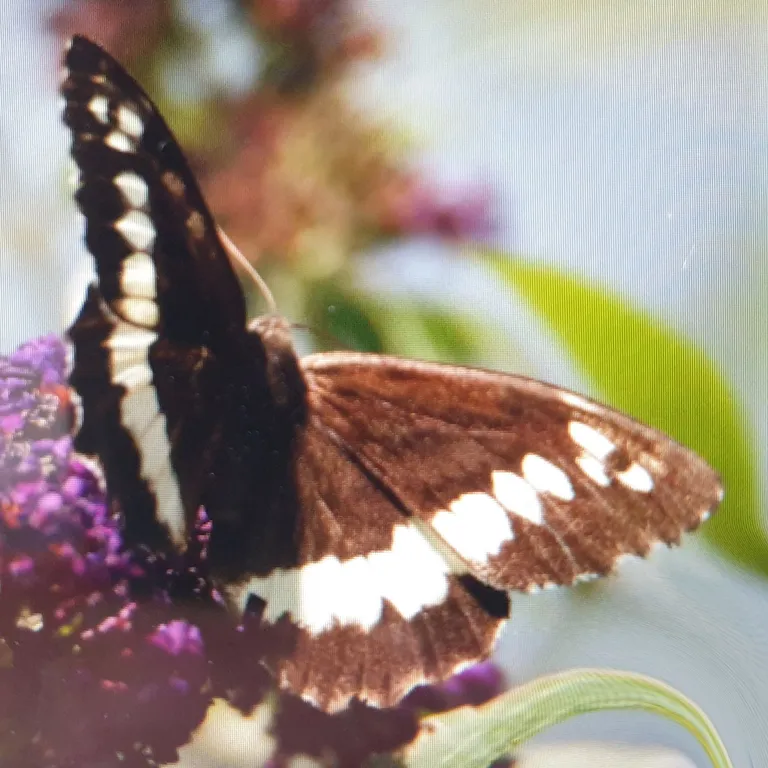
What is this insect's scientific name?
Brintesia circe
